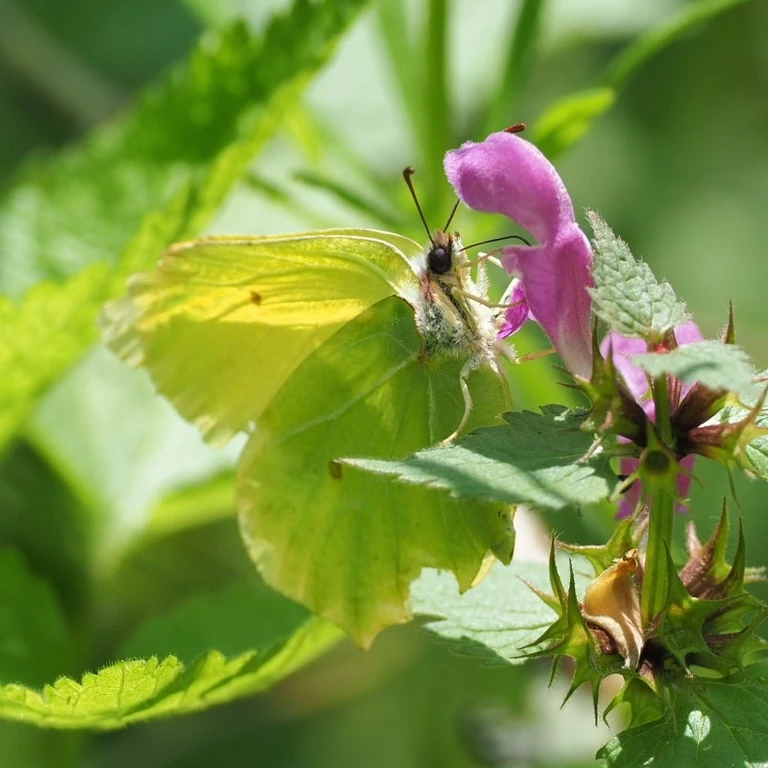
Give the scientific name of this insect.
Gonepteryx rhamni
